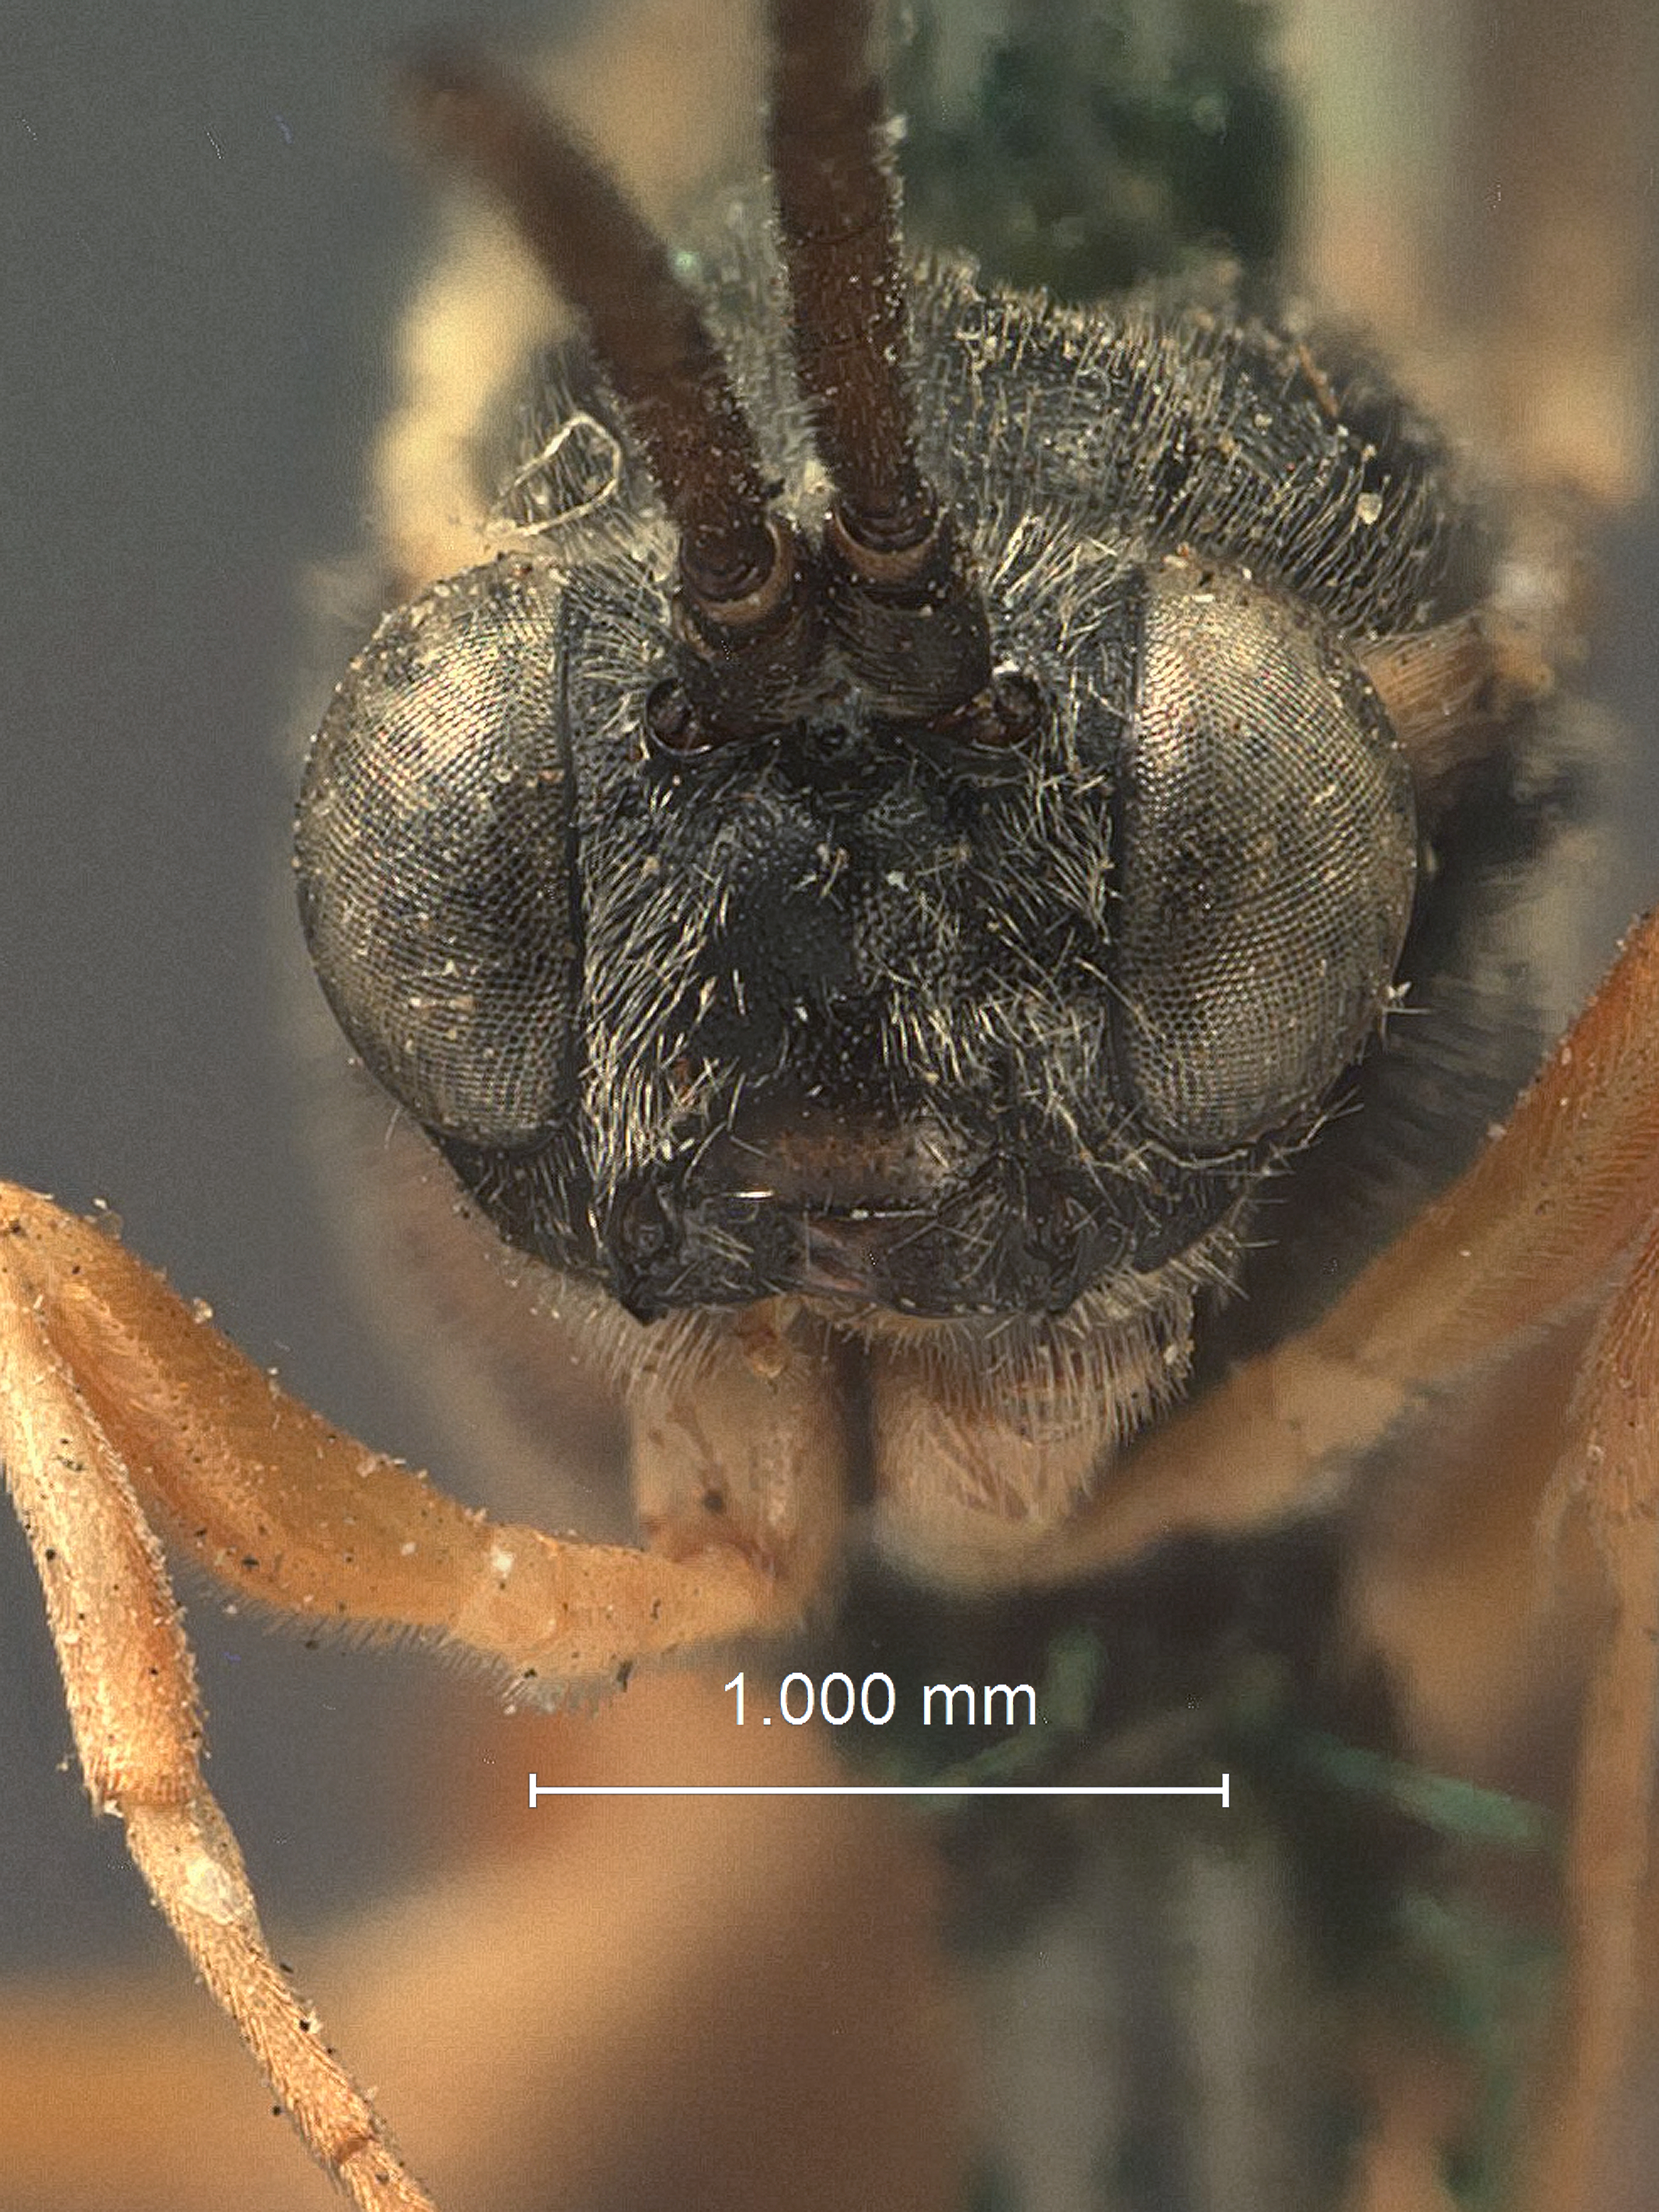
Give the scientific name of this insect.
Glypta vernalis
